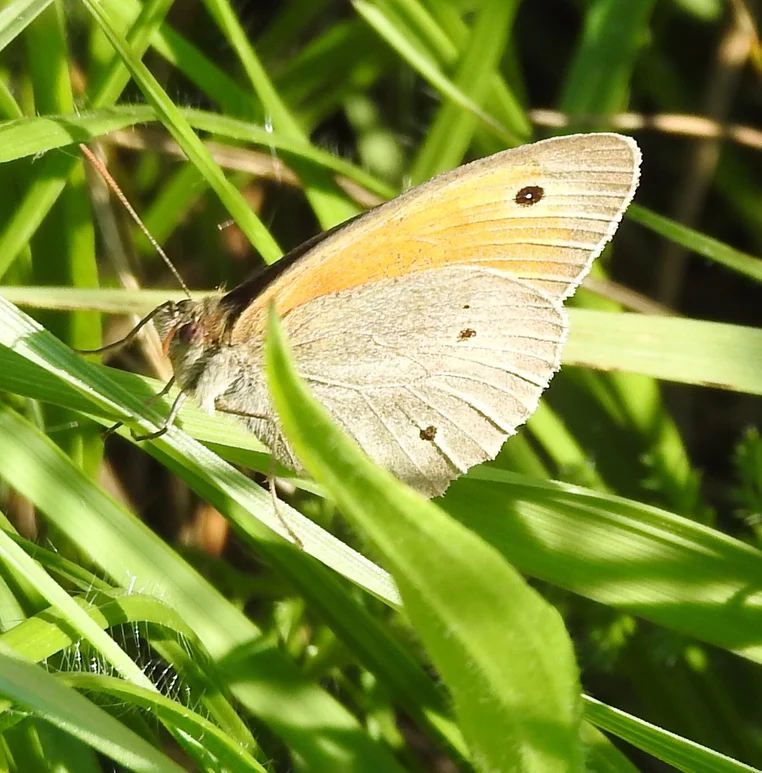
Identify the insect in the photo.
Maniola jurtina
